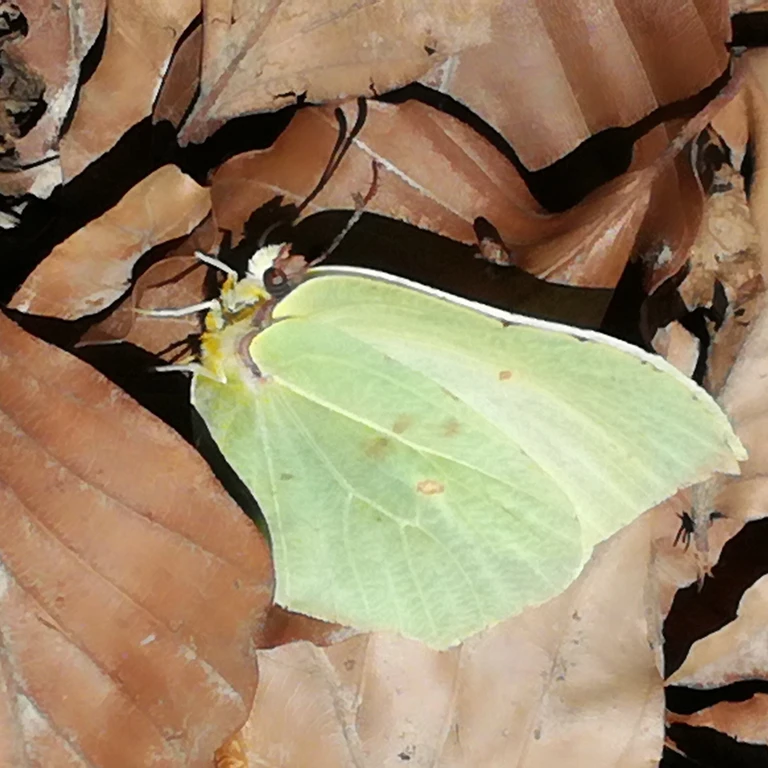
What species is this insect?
Gonepteryx rhamni
